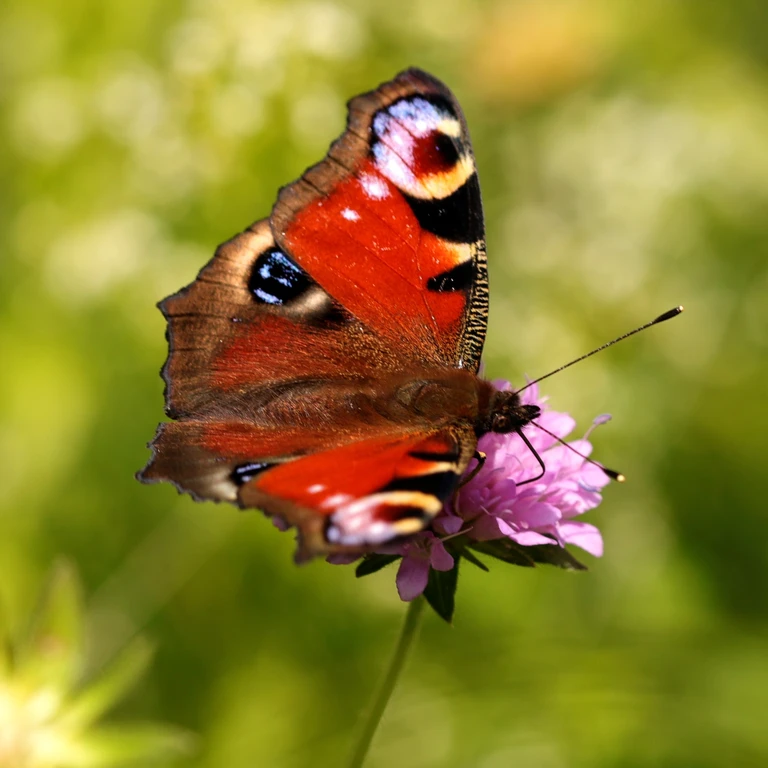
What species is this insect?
Aglais io
